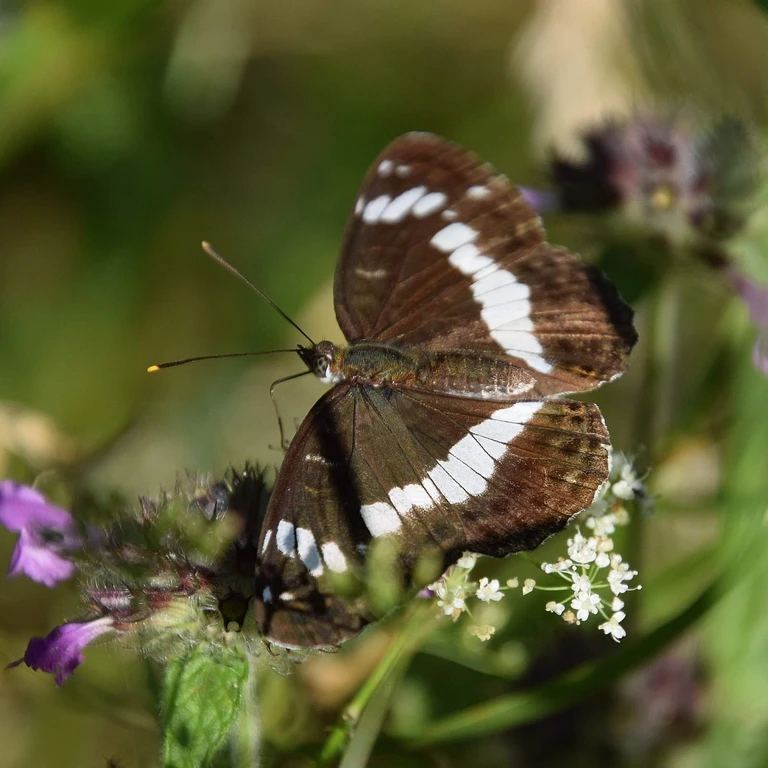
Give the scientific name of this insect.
Limenitis camilla (also Ladoga camilla)
